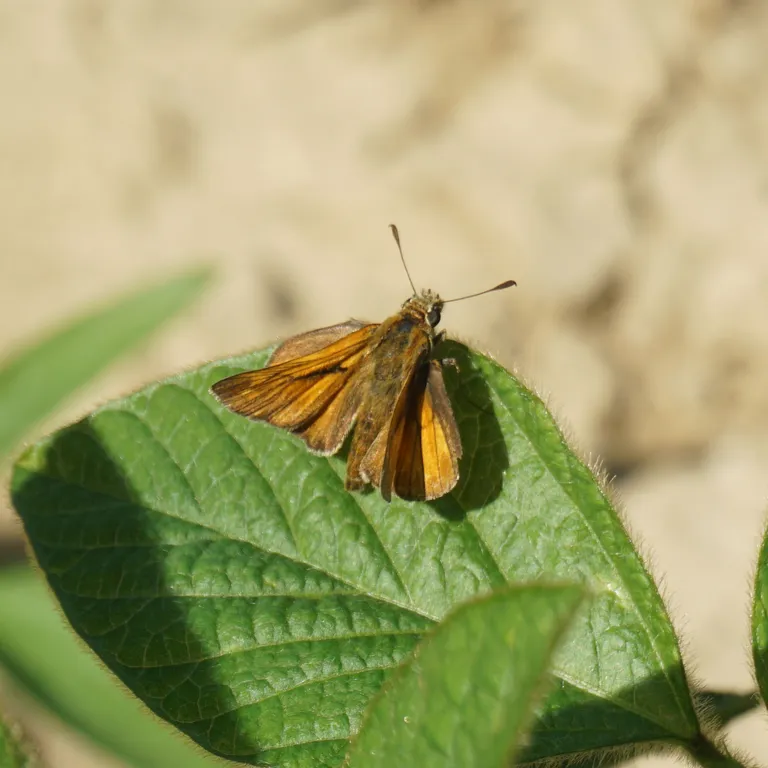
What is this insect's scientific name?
Ochlodes sylvanus (also Ochlodes venata)
